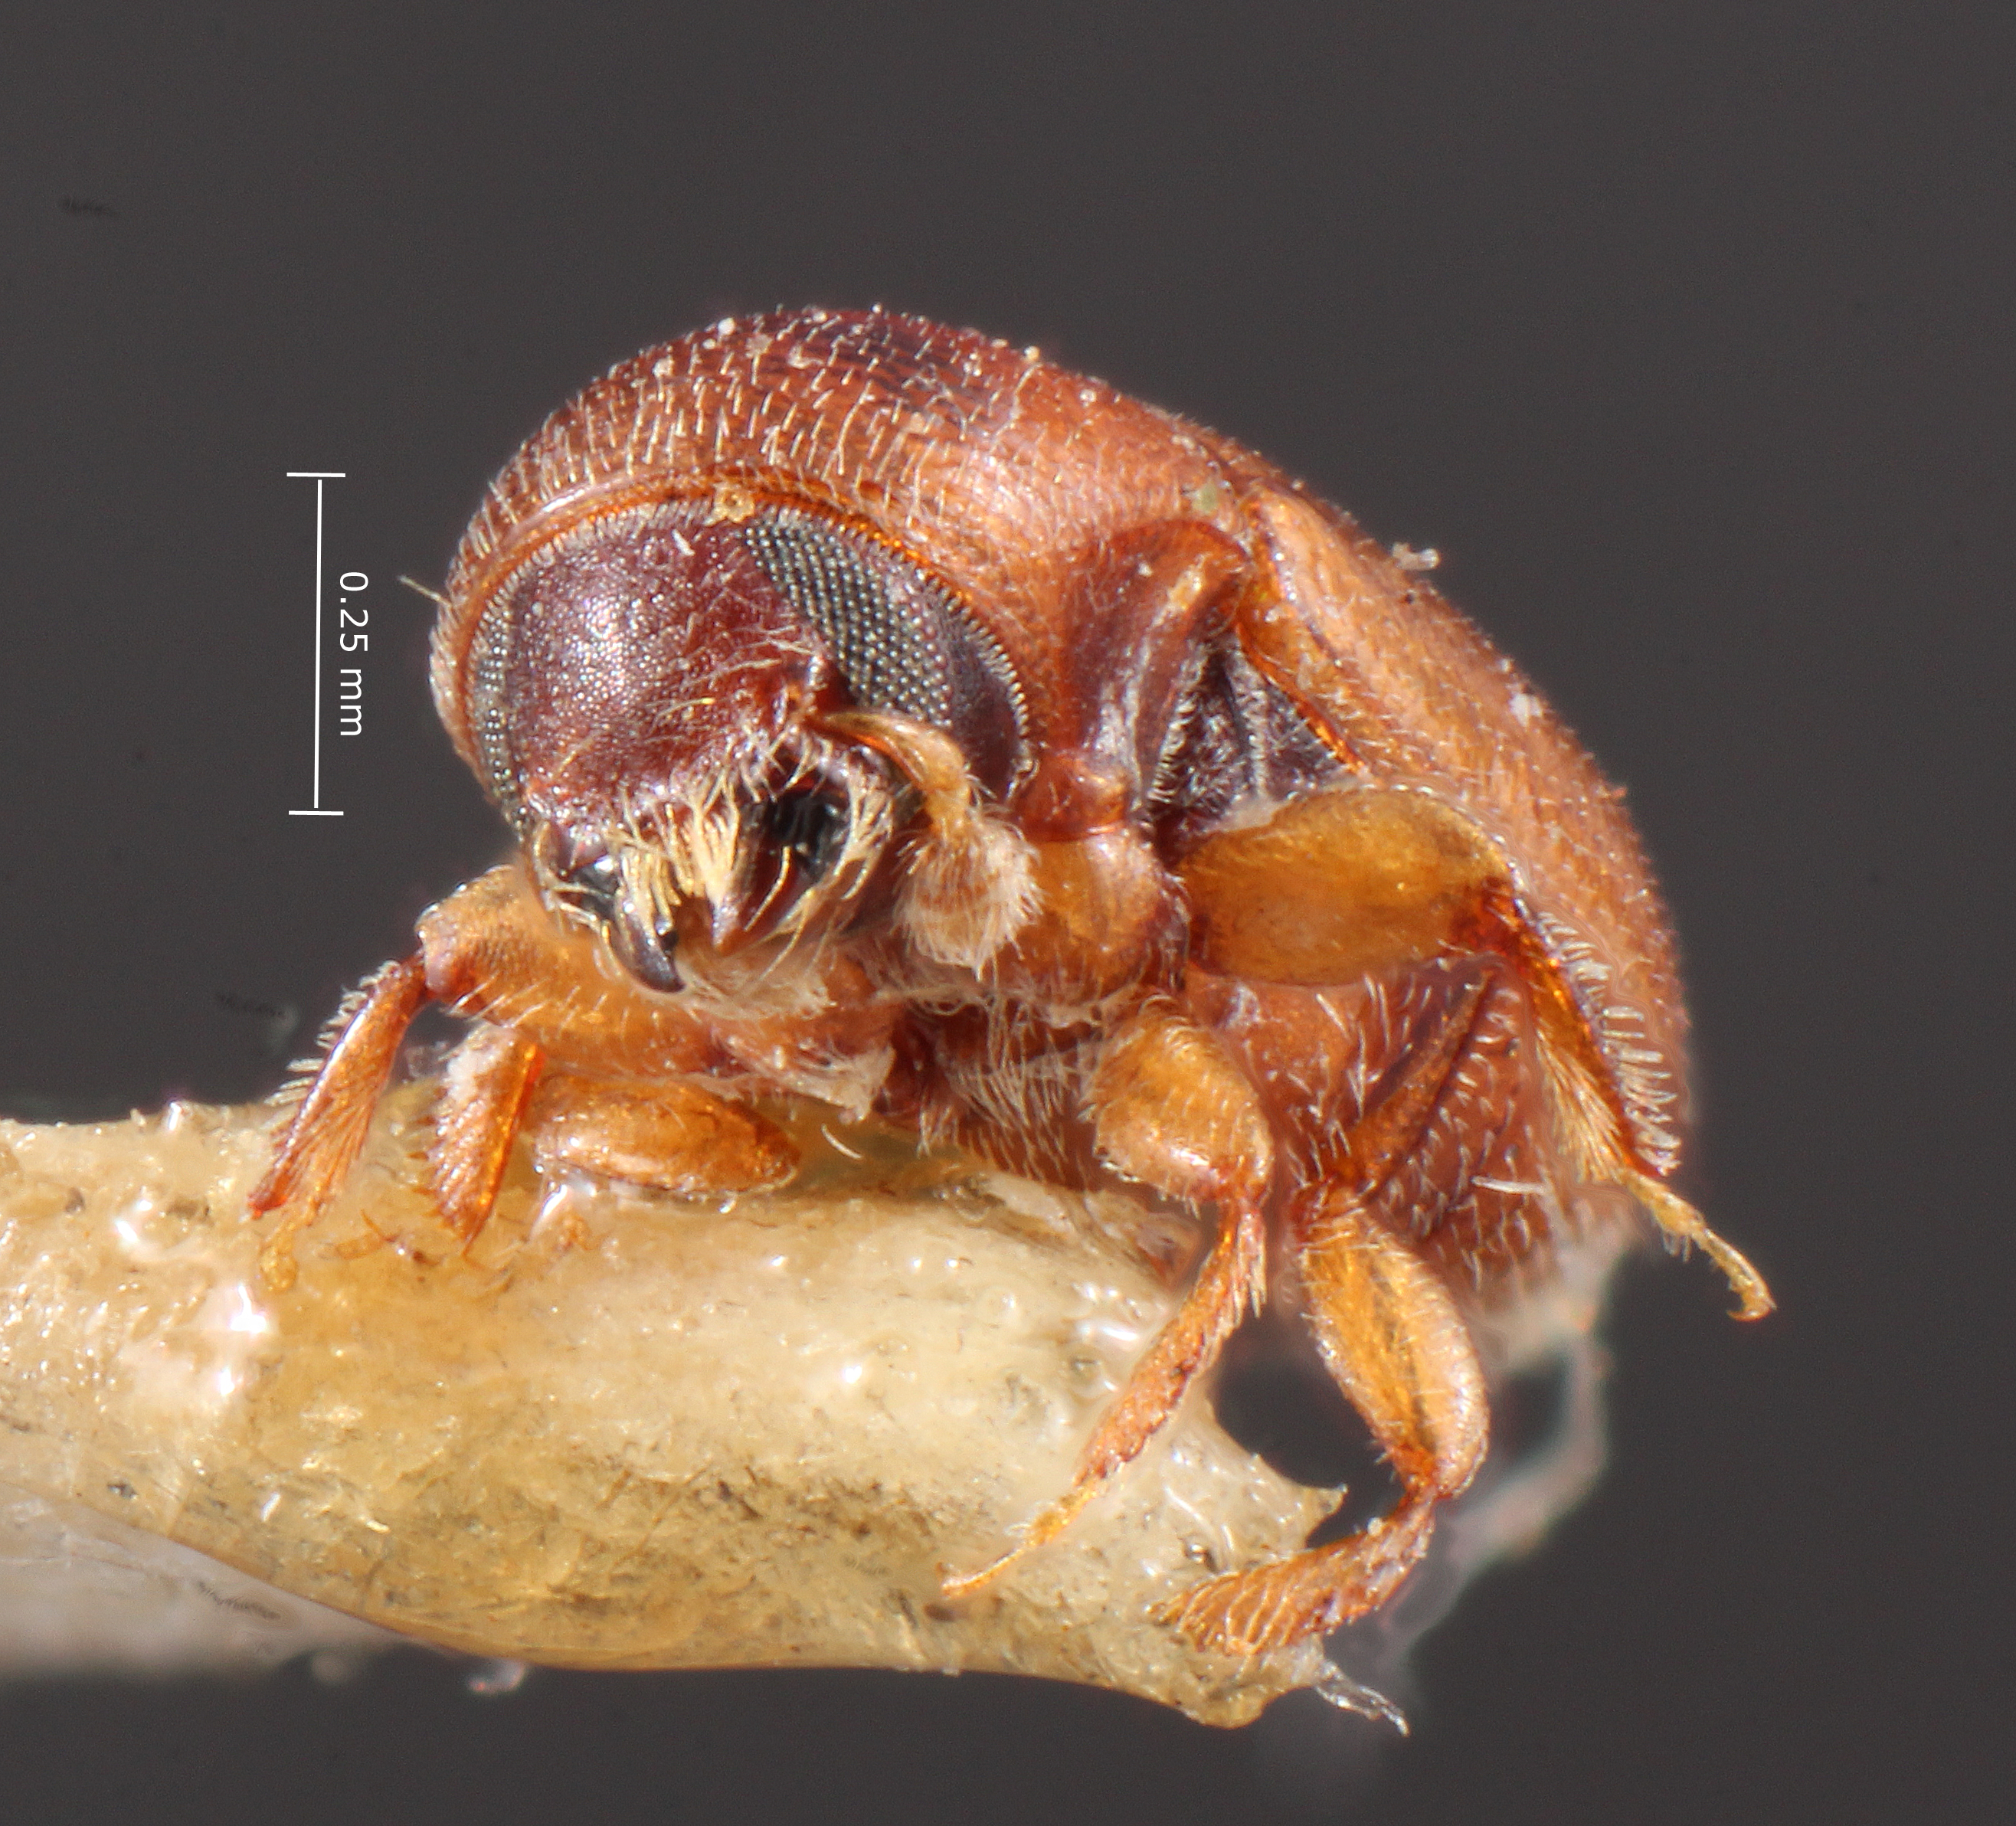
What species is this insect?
Erineophilus schwarzi
